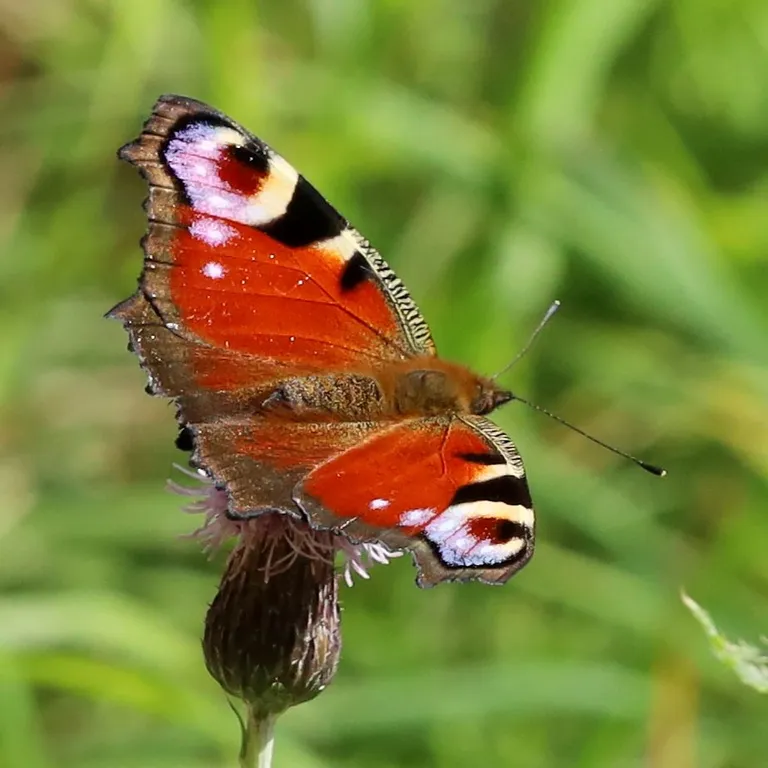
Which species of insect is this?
Aglais io
